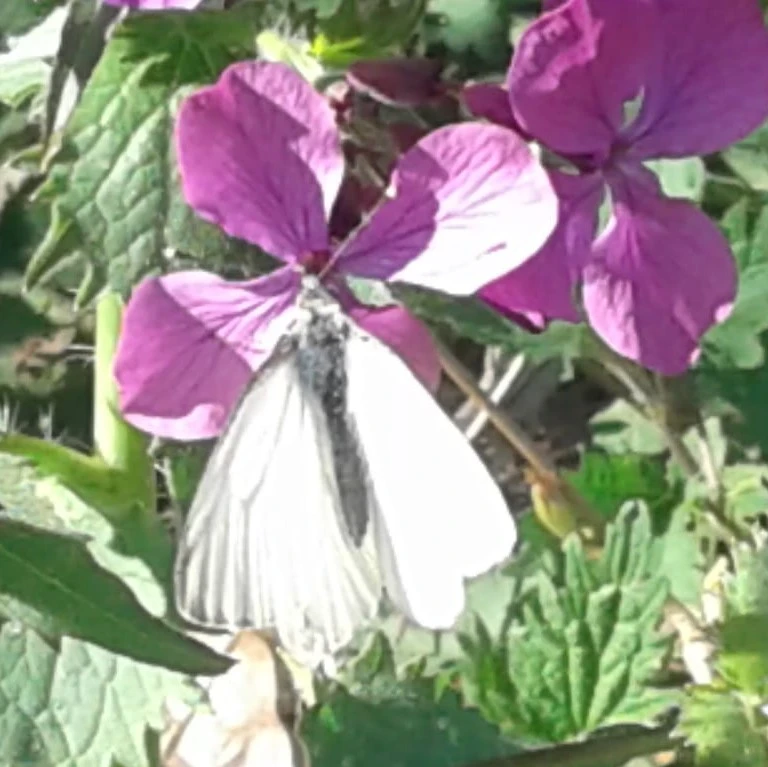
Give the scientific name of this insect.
Pieris napi
